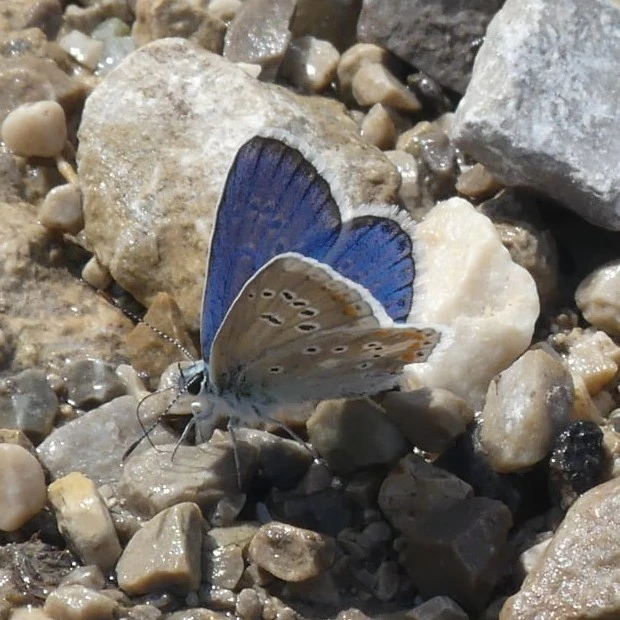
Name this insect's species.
Polyommatus dorylas
